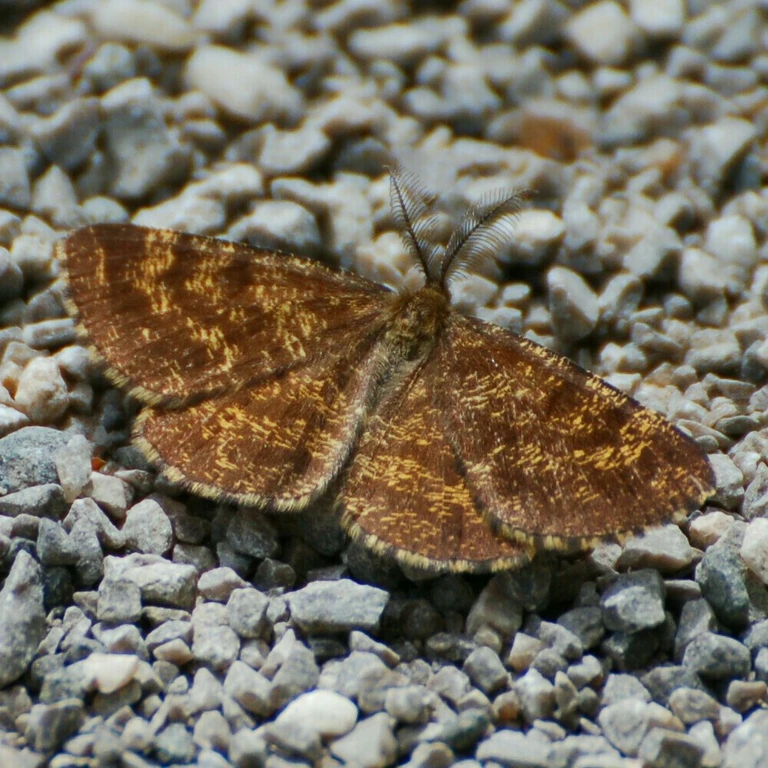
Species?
Ematurga atomaria
